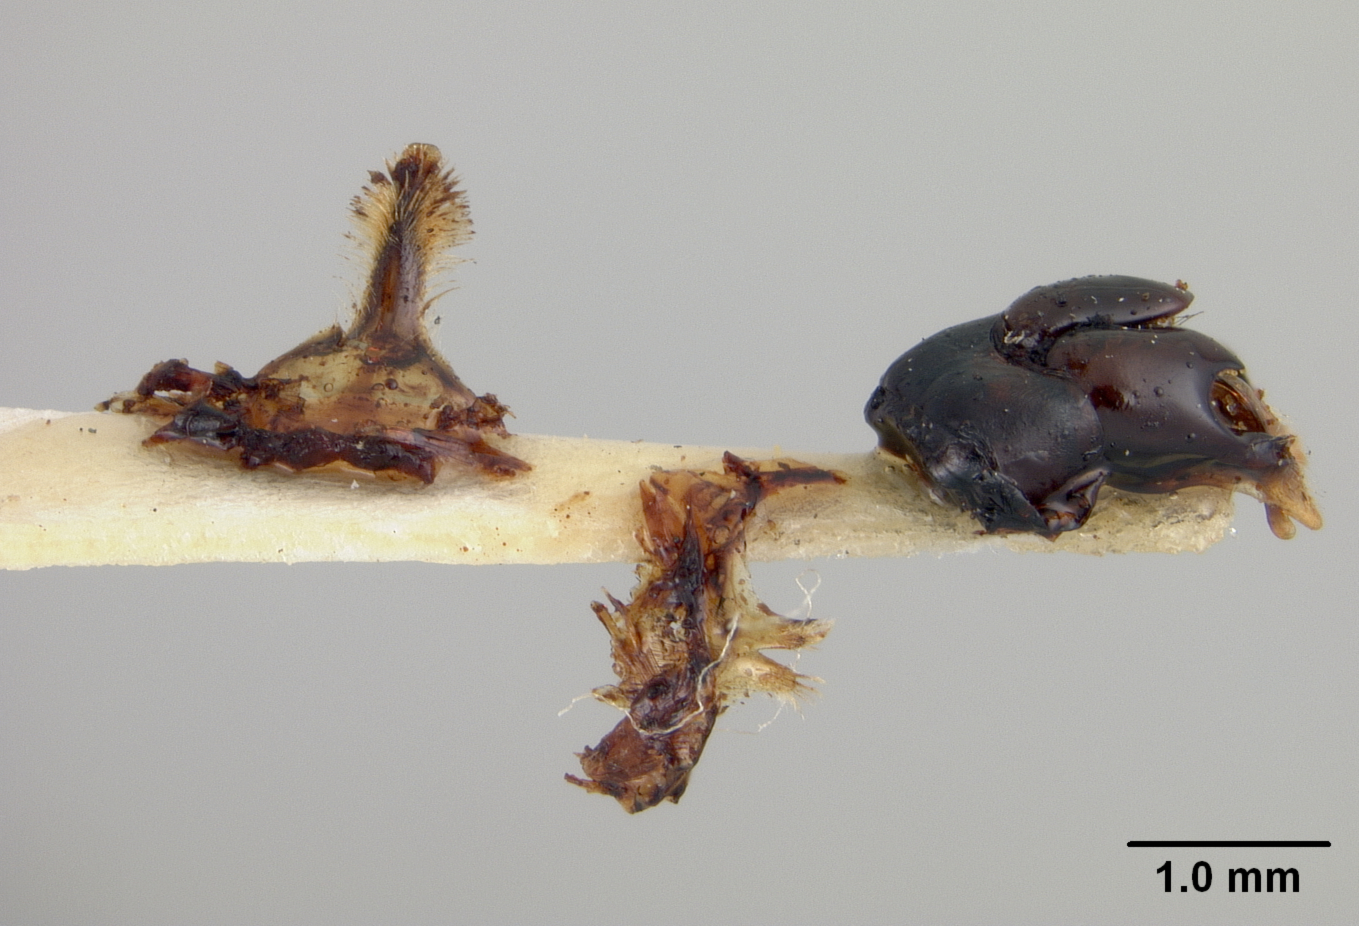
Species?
Andrena kincaidii
